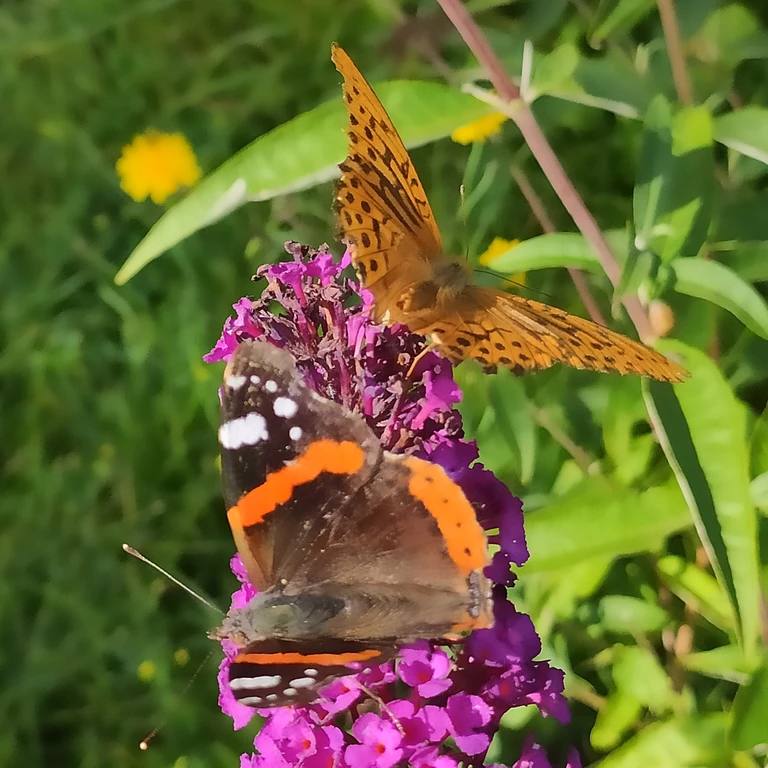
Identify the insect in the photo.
Argynnis paphia
